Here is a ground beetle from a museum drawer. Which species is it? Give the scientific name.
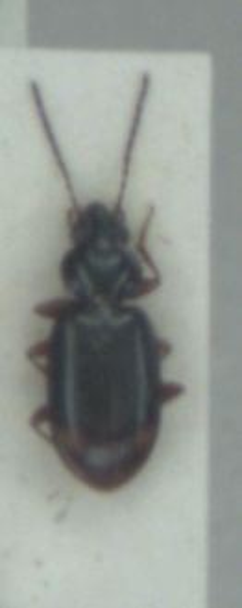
Bembidion biguttatum
